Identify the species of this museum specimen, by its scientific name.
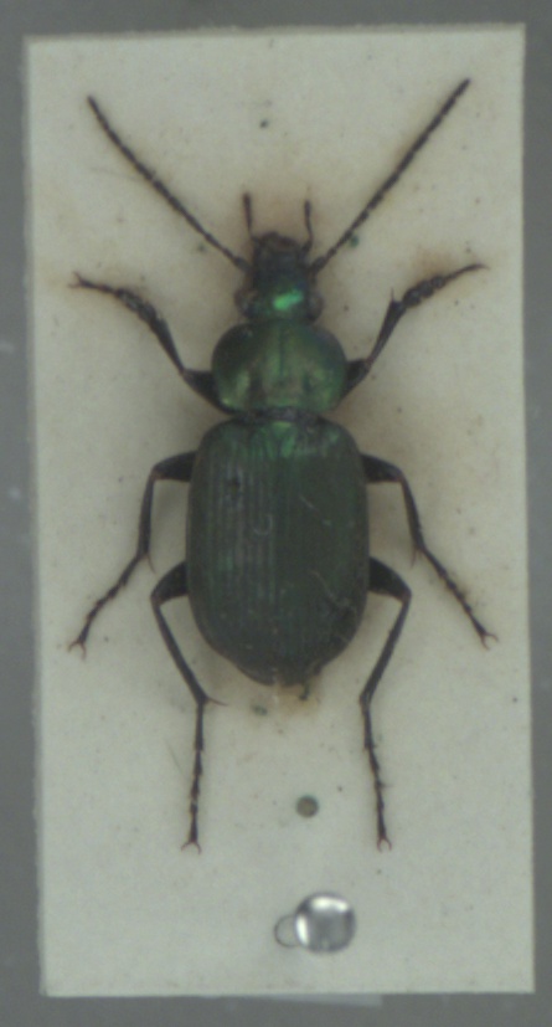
Chlaenius nigricornis
